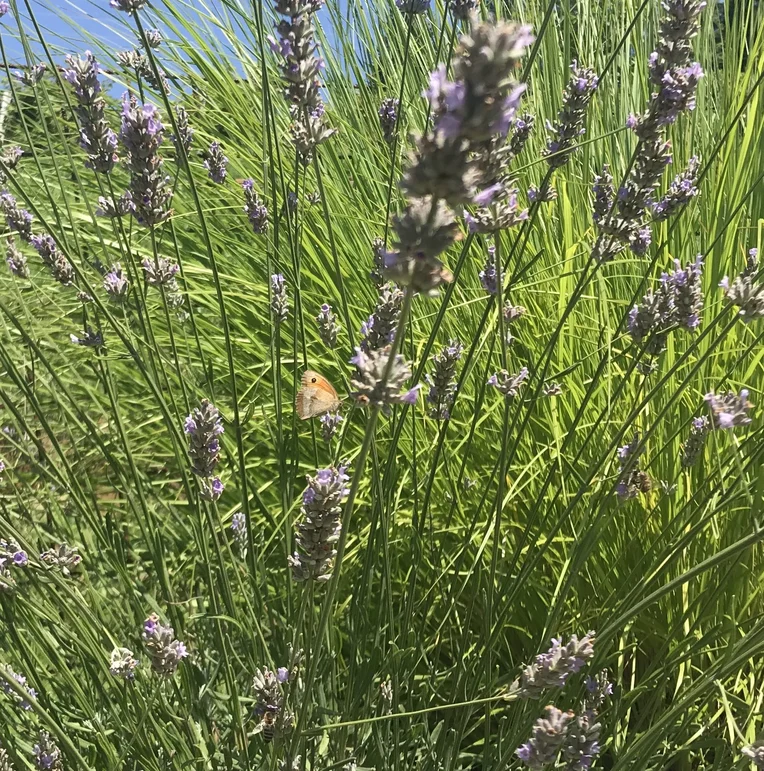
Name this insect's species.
Maniola jurtina
